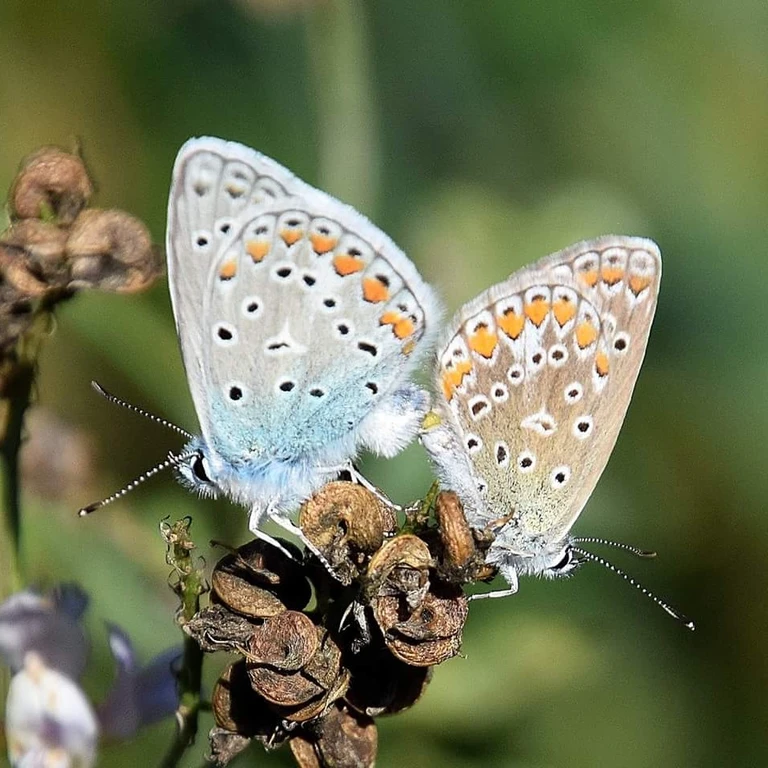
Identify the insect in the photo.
Polyommatus icarus
